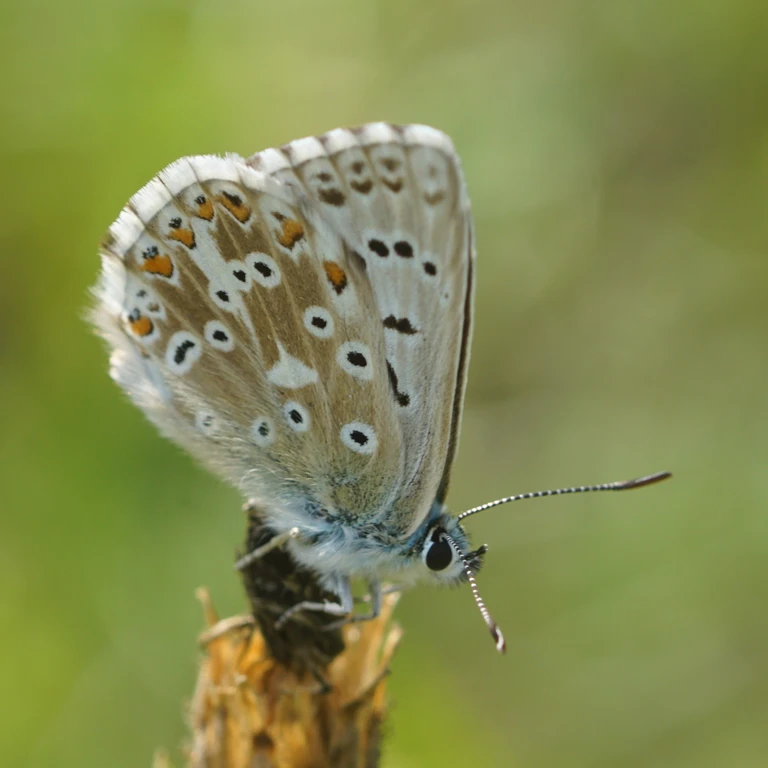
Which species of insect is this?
Lysandra coridon
